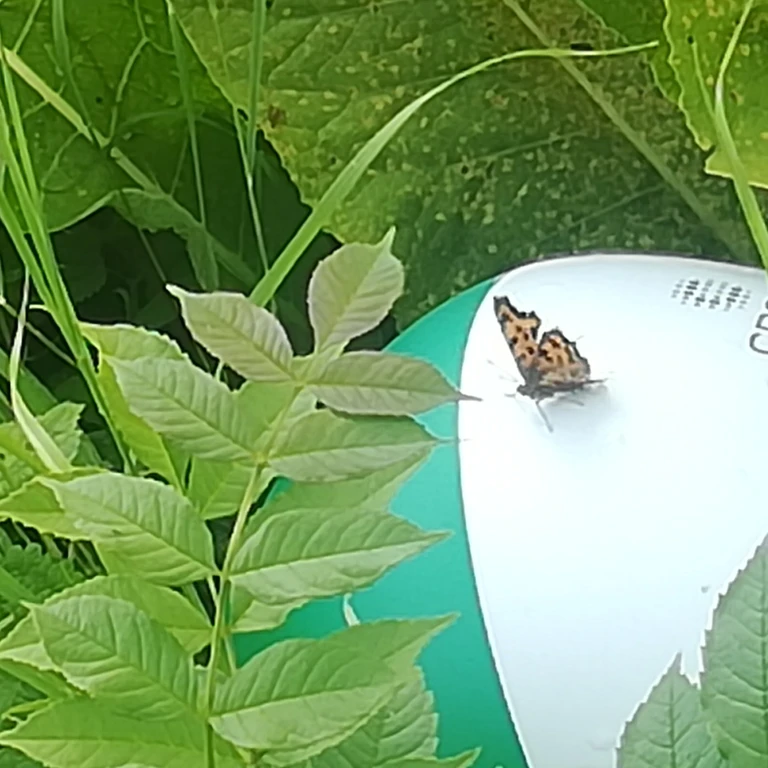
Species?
Polygonia c-album
